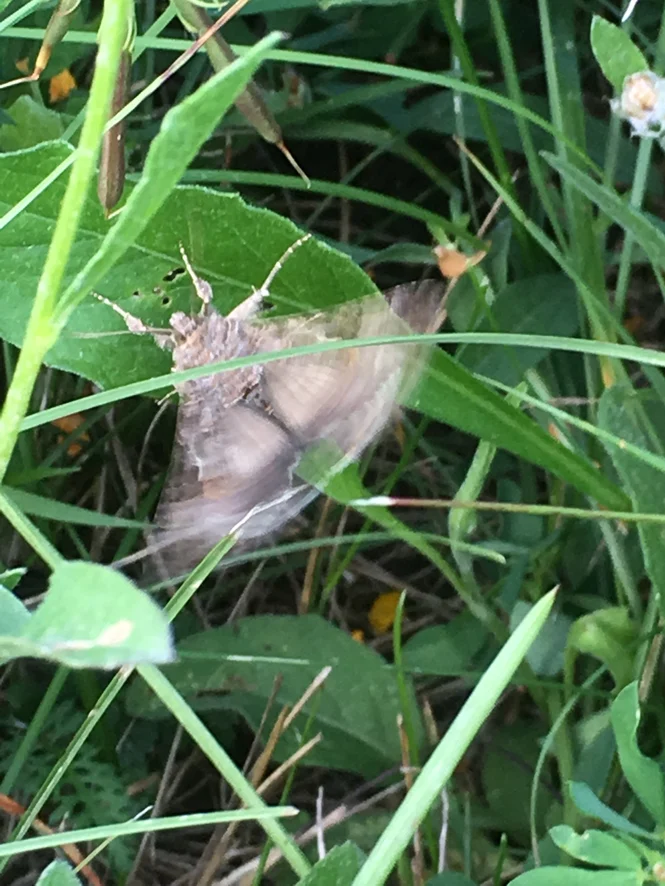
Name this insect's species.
Autographa gamma
